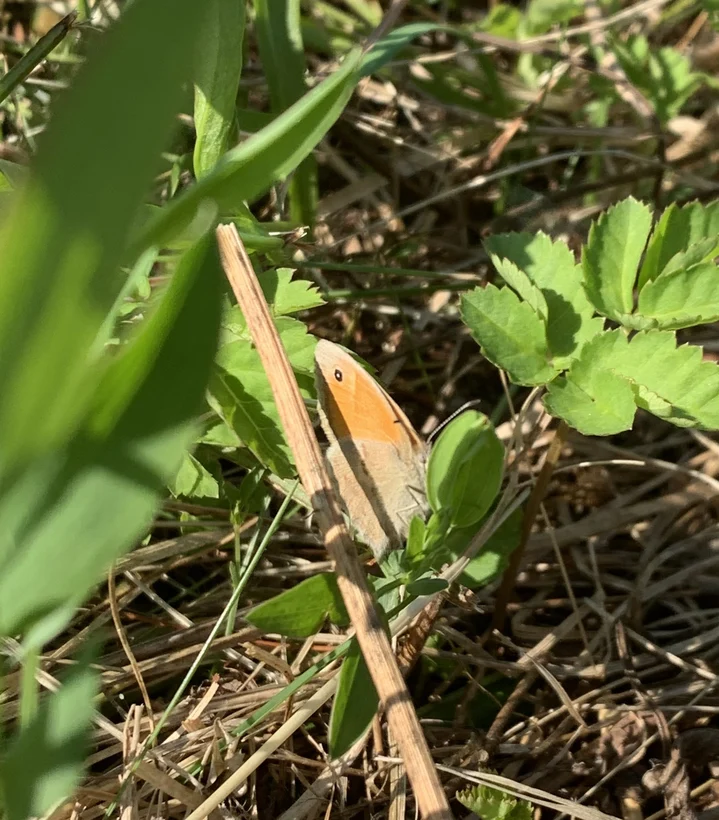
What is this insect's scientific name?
Coenonympha pamphilus
